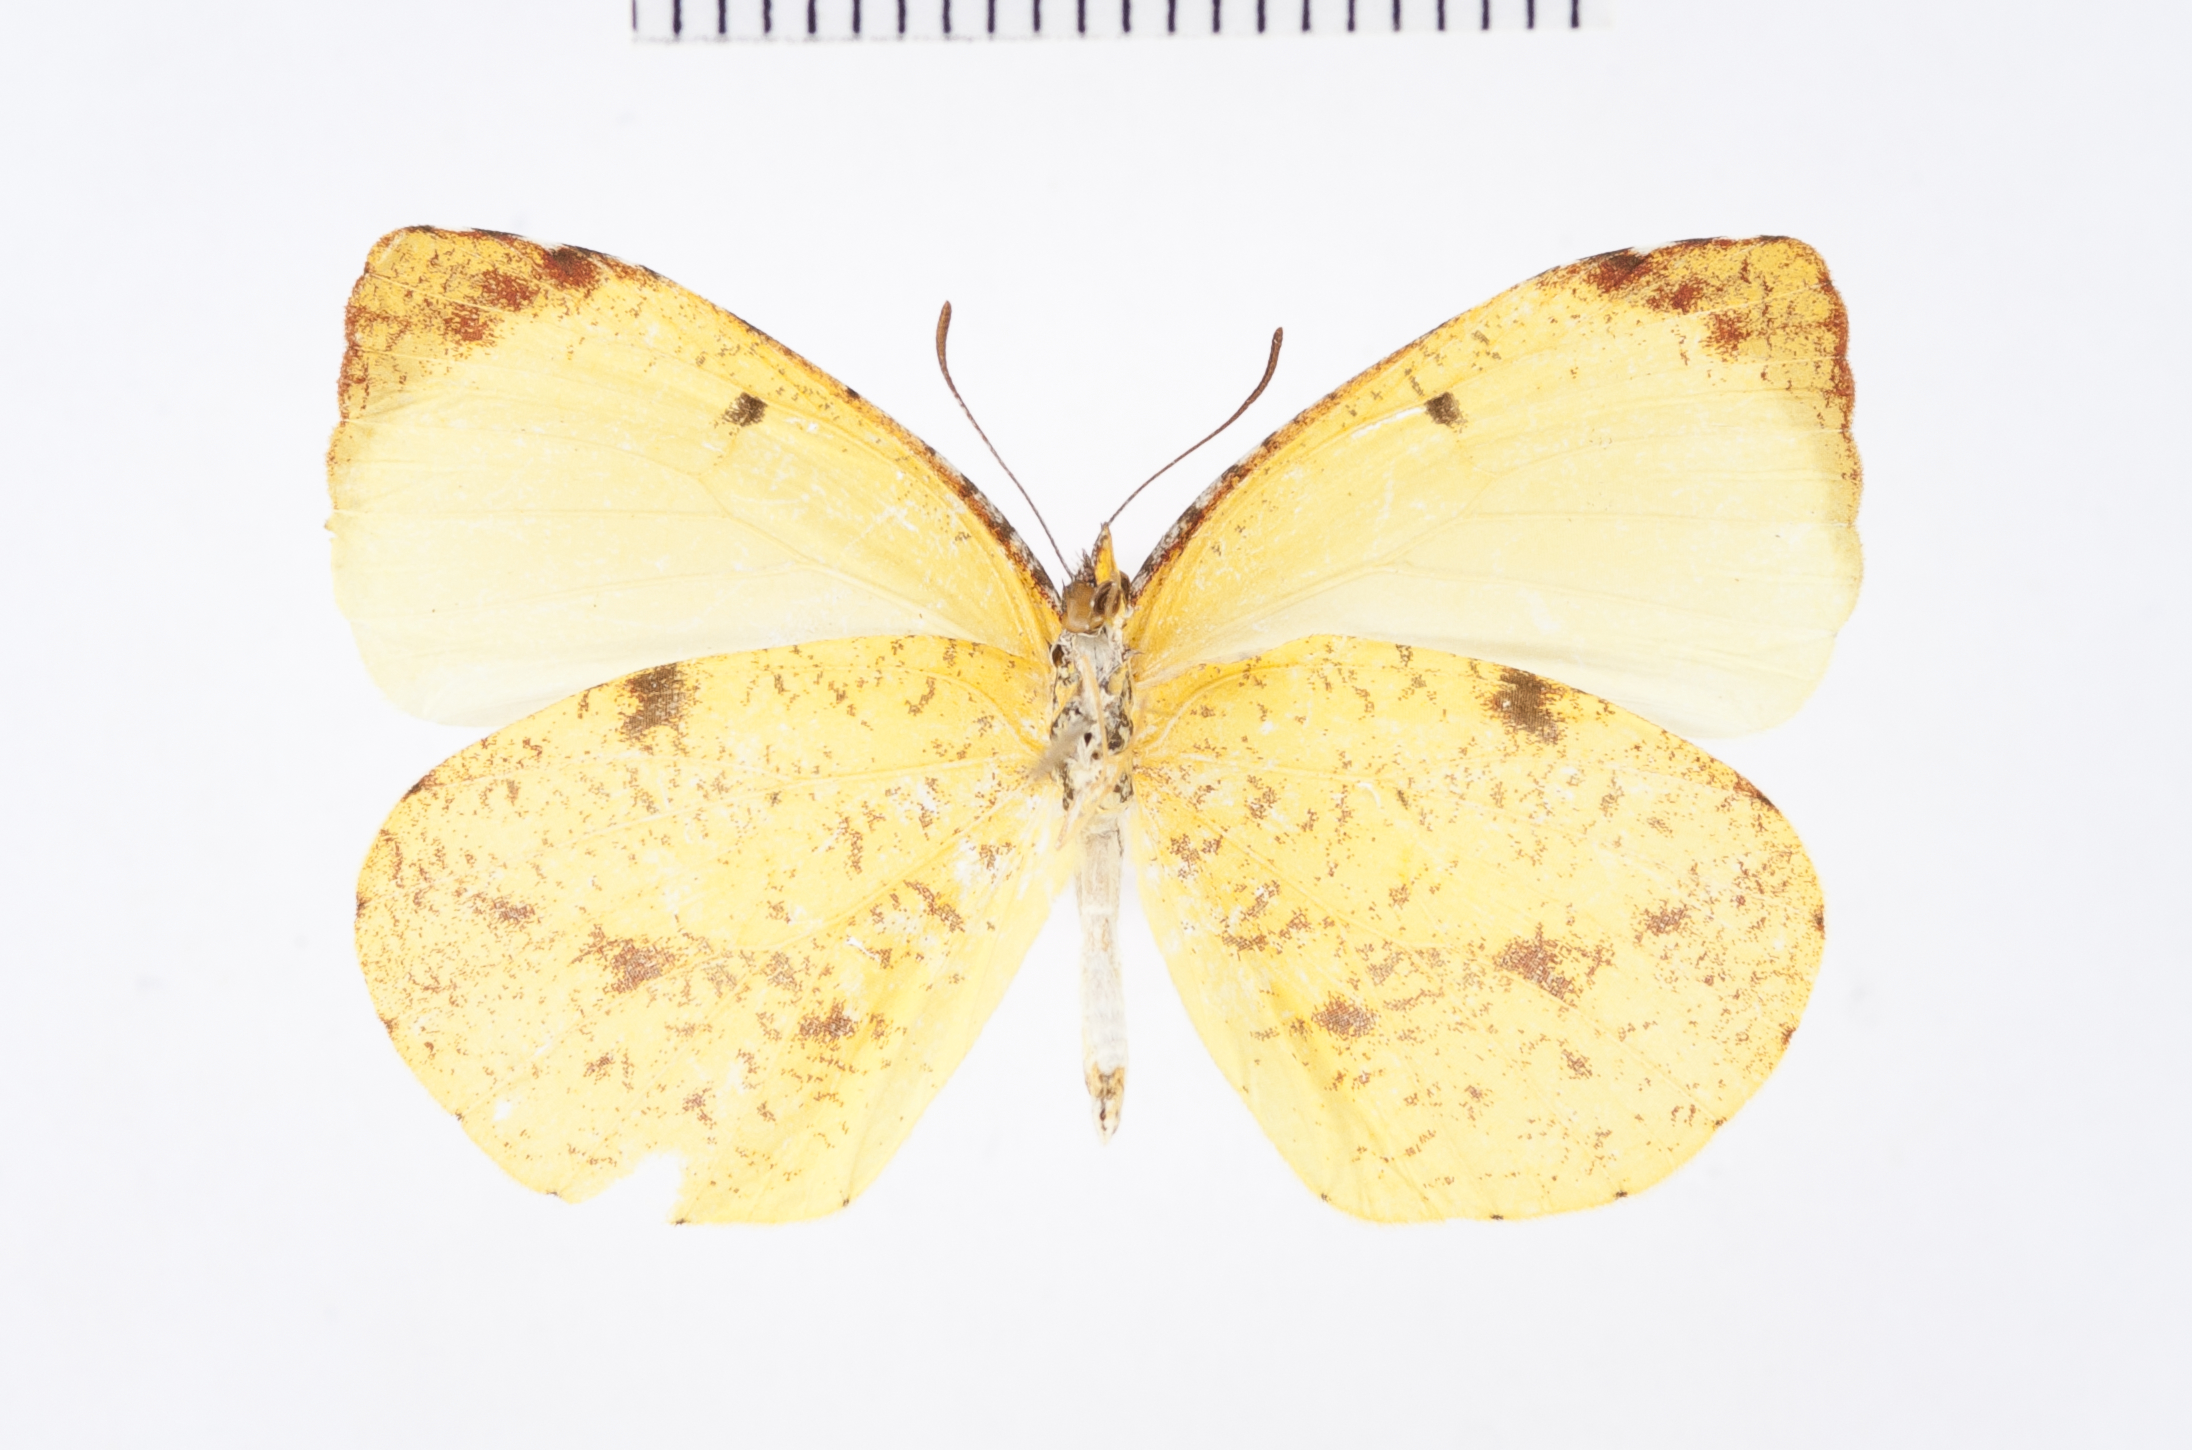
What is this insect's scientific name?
Eurema adamsi
